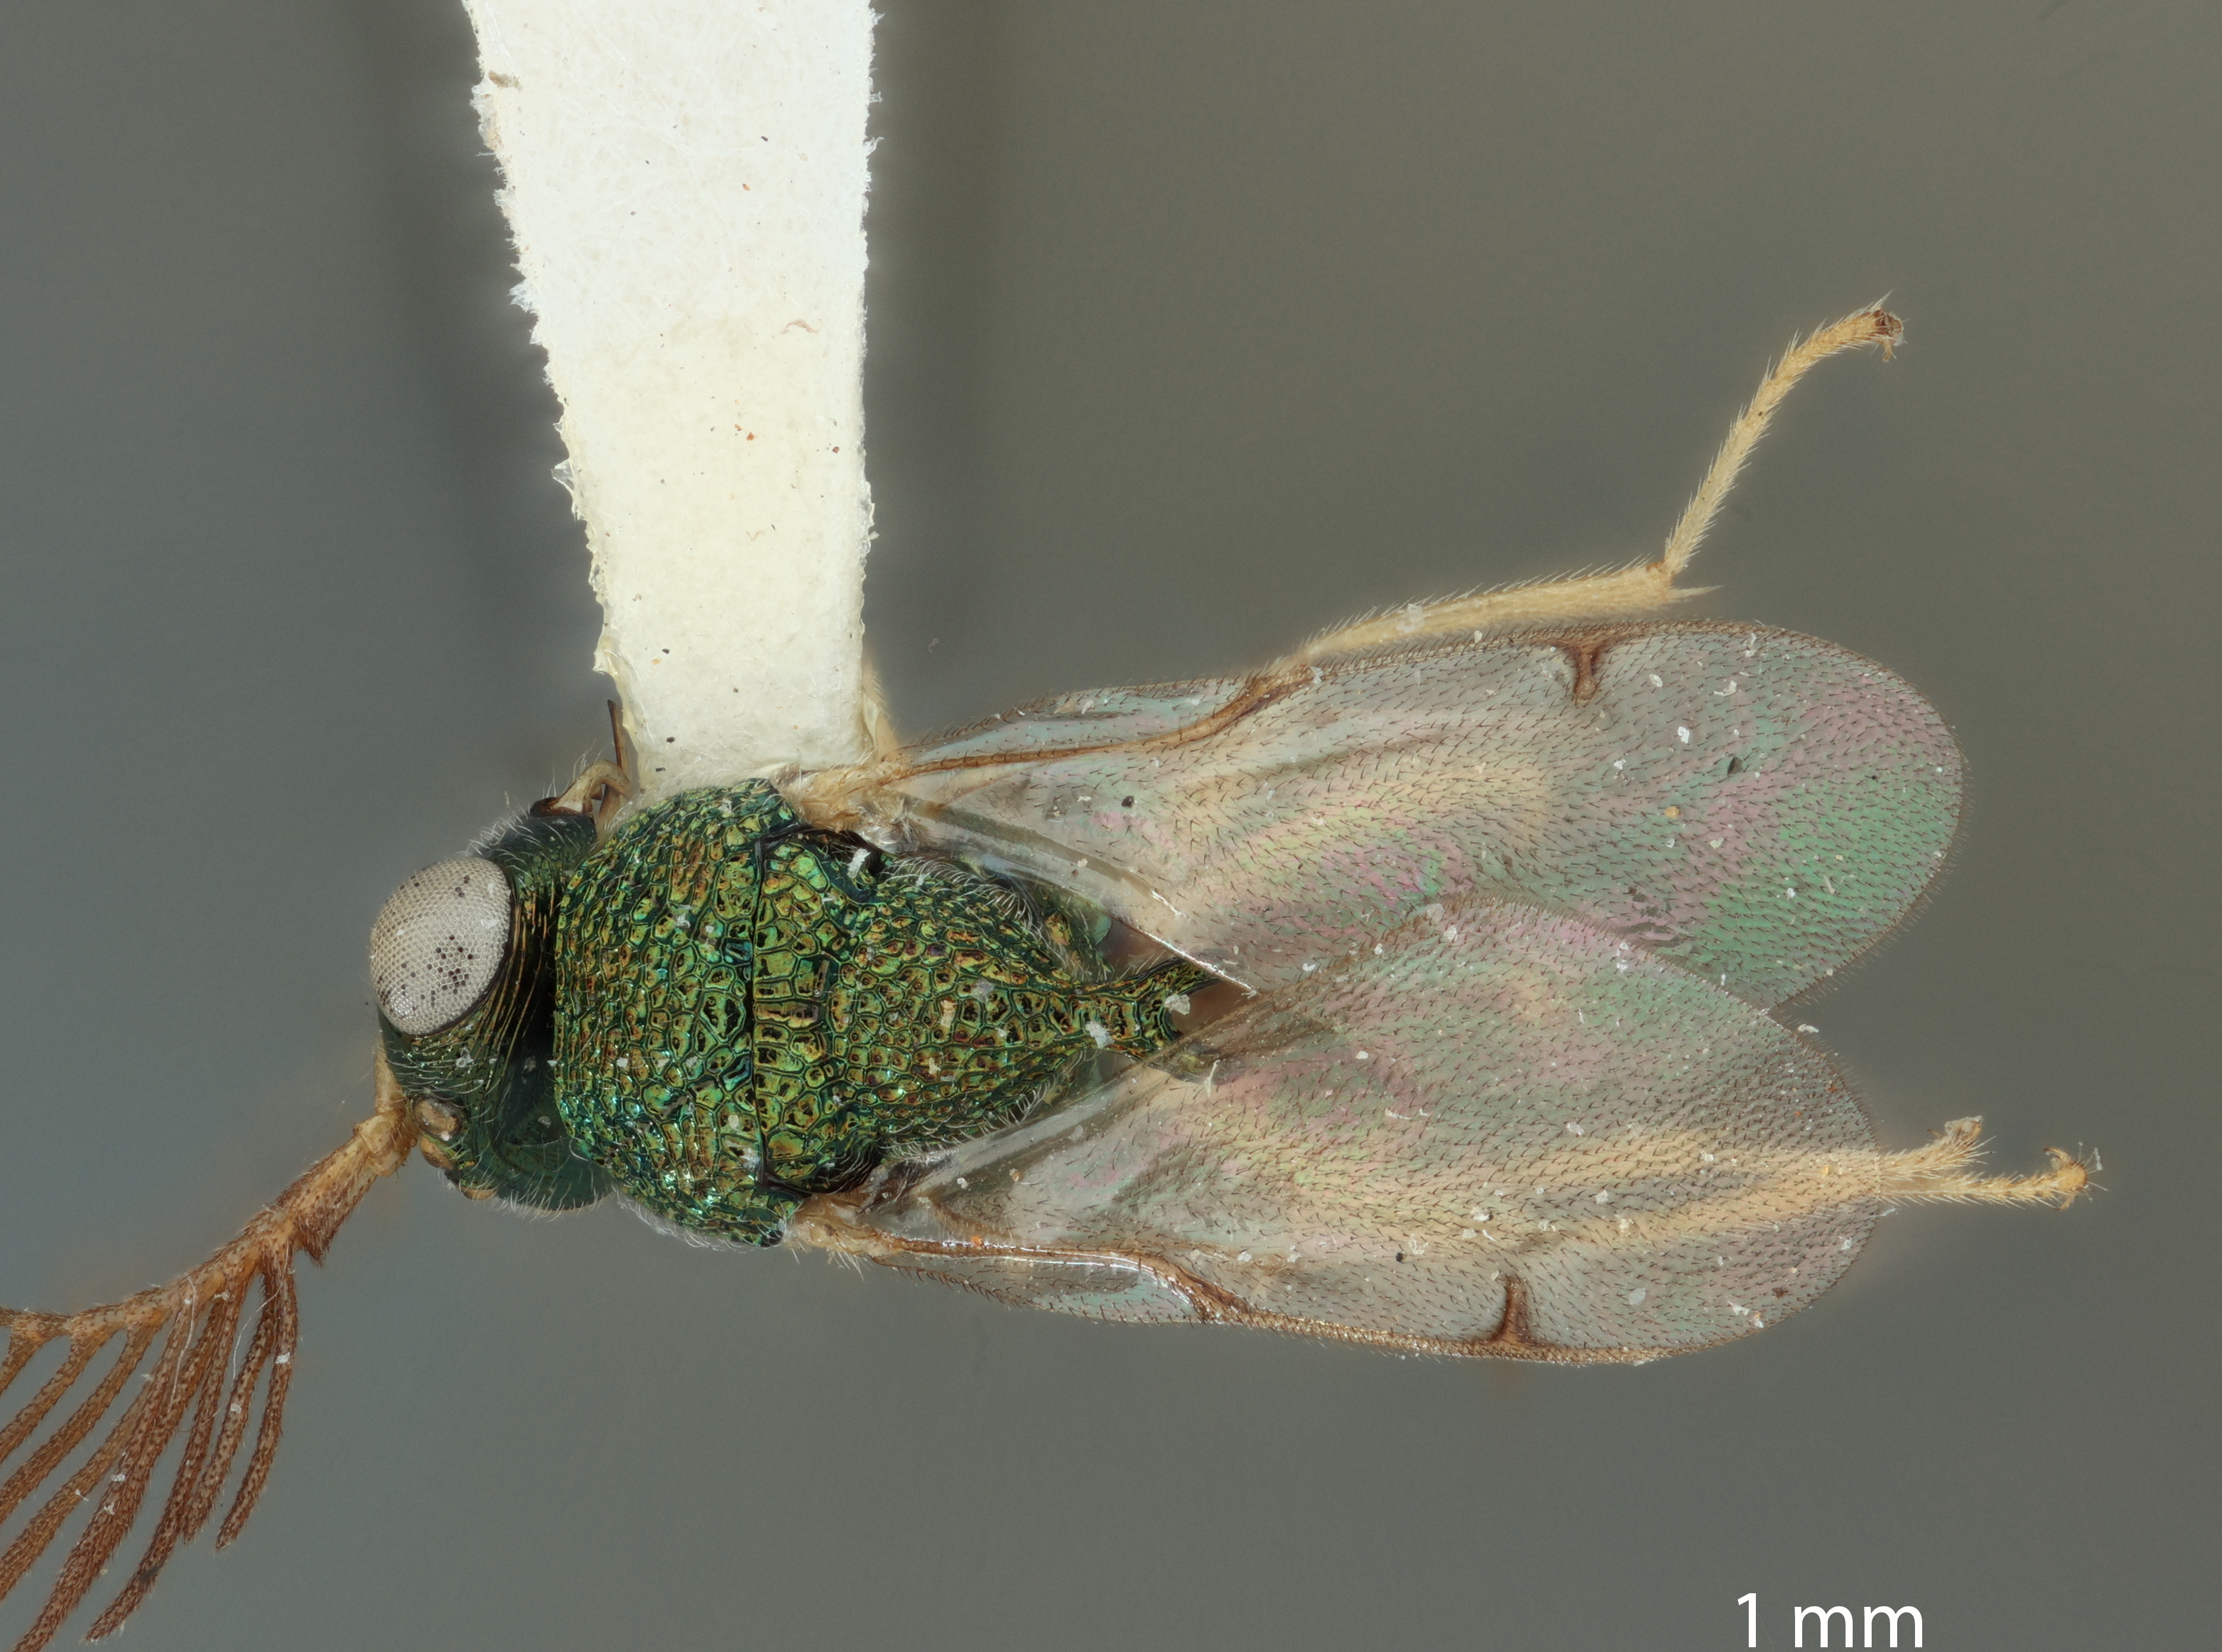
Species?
Schizaspidia brevifurcata
